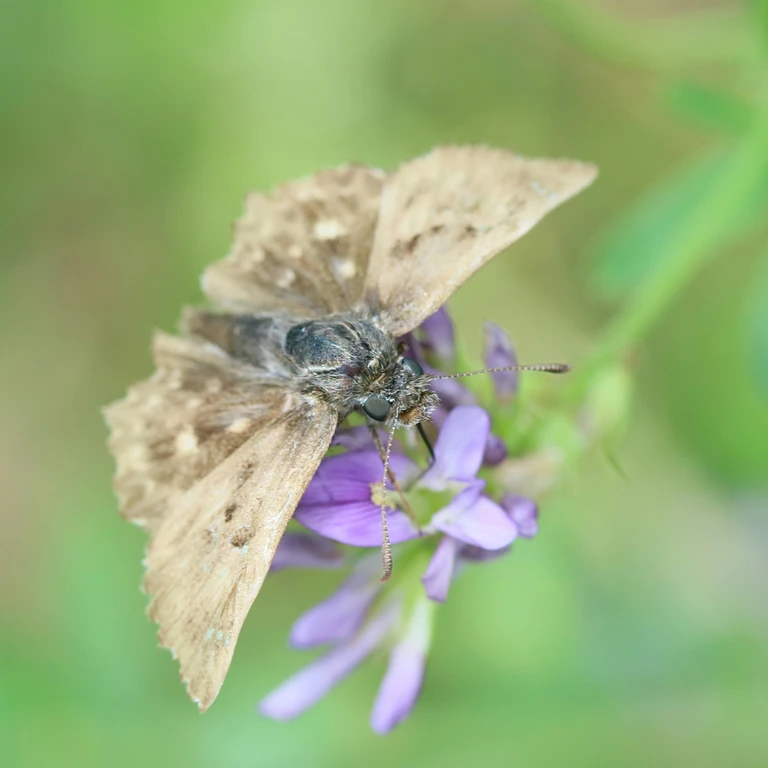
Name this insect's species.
Carcharodus alceae
